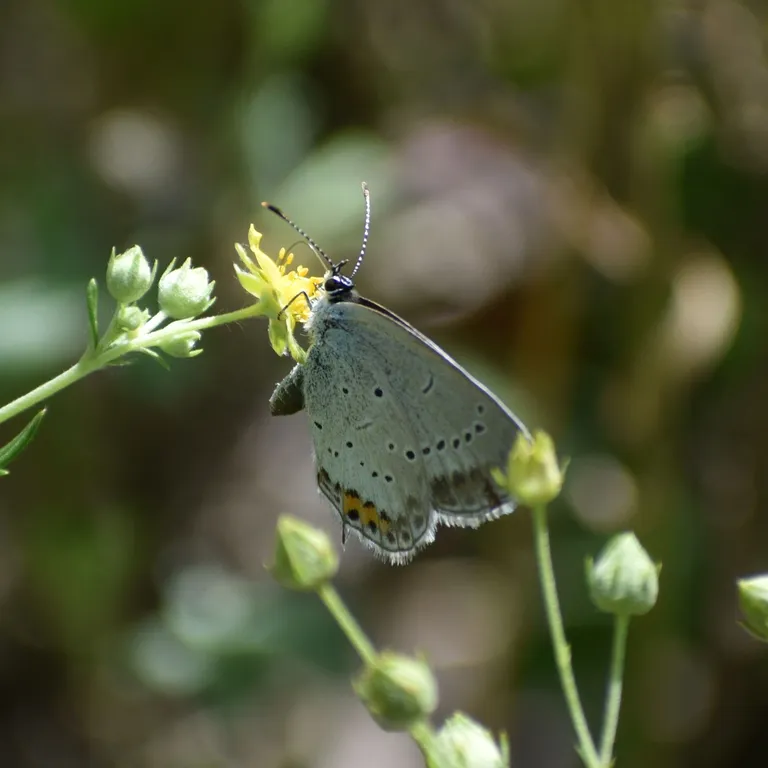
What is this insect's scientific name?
Cupido argiades (also Elkalyce argiades)
